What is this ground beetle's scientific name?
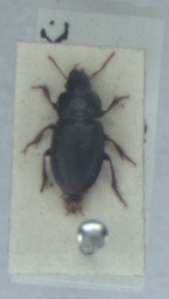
Harpalus pumilus
